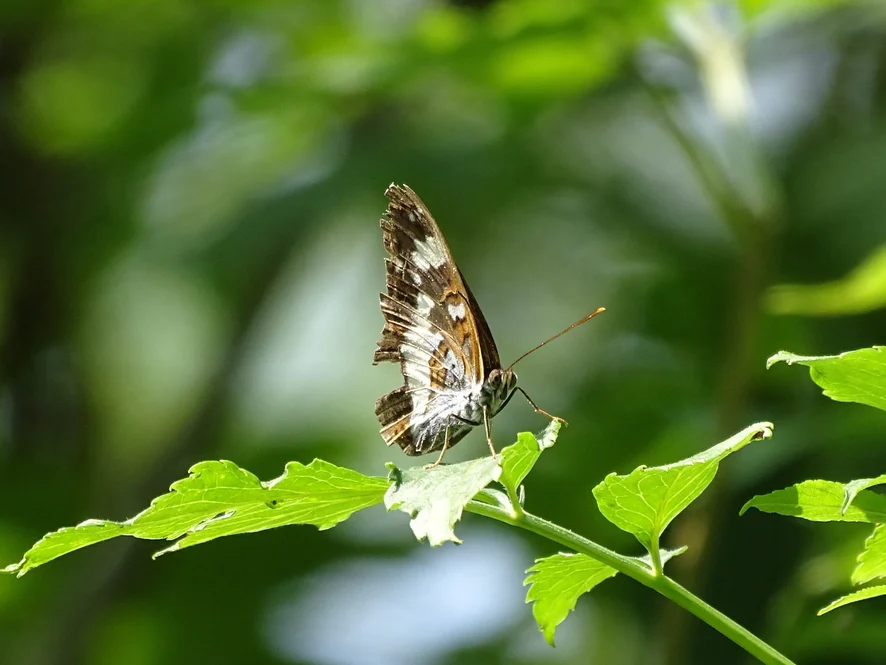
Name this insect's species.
Limenitis camilla (also Ladoga camilla)
